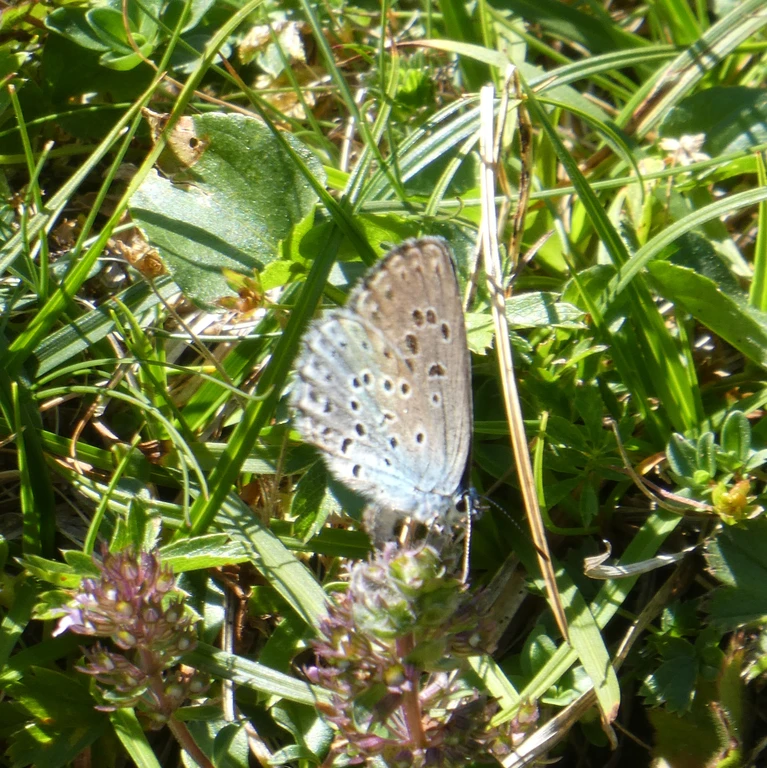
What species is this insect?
Phengaris arion (also Maculinea arion)
